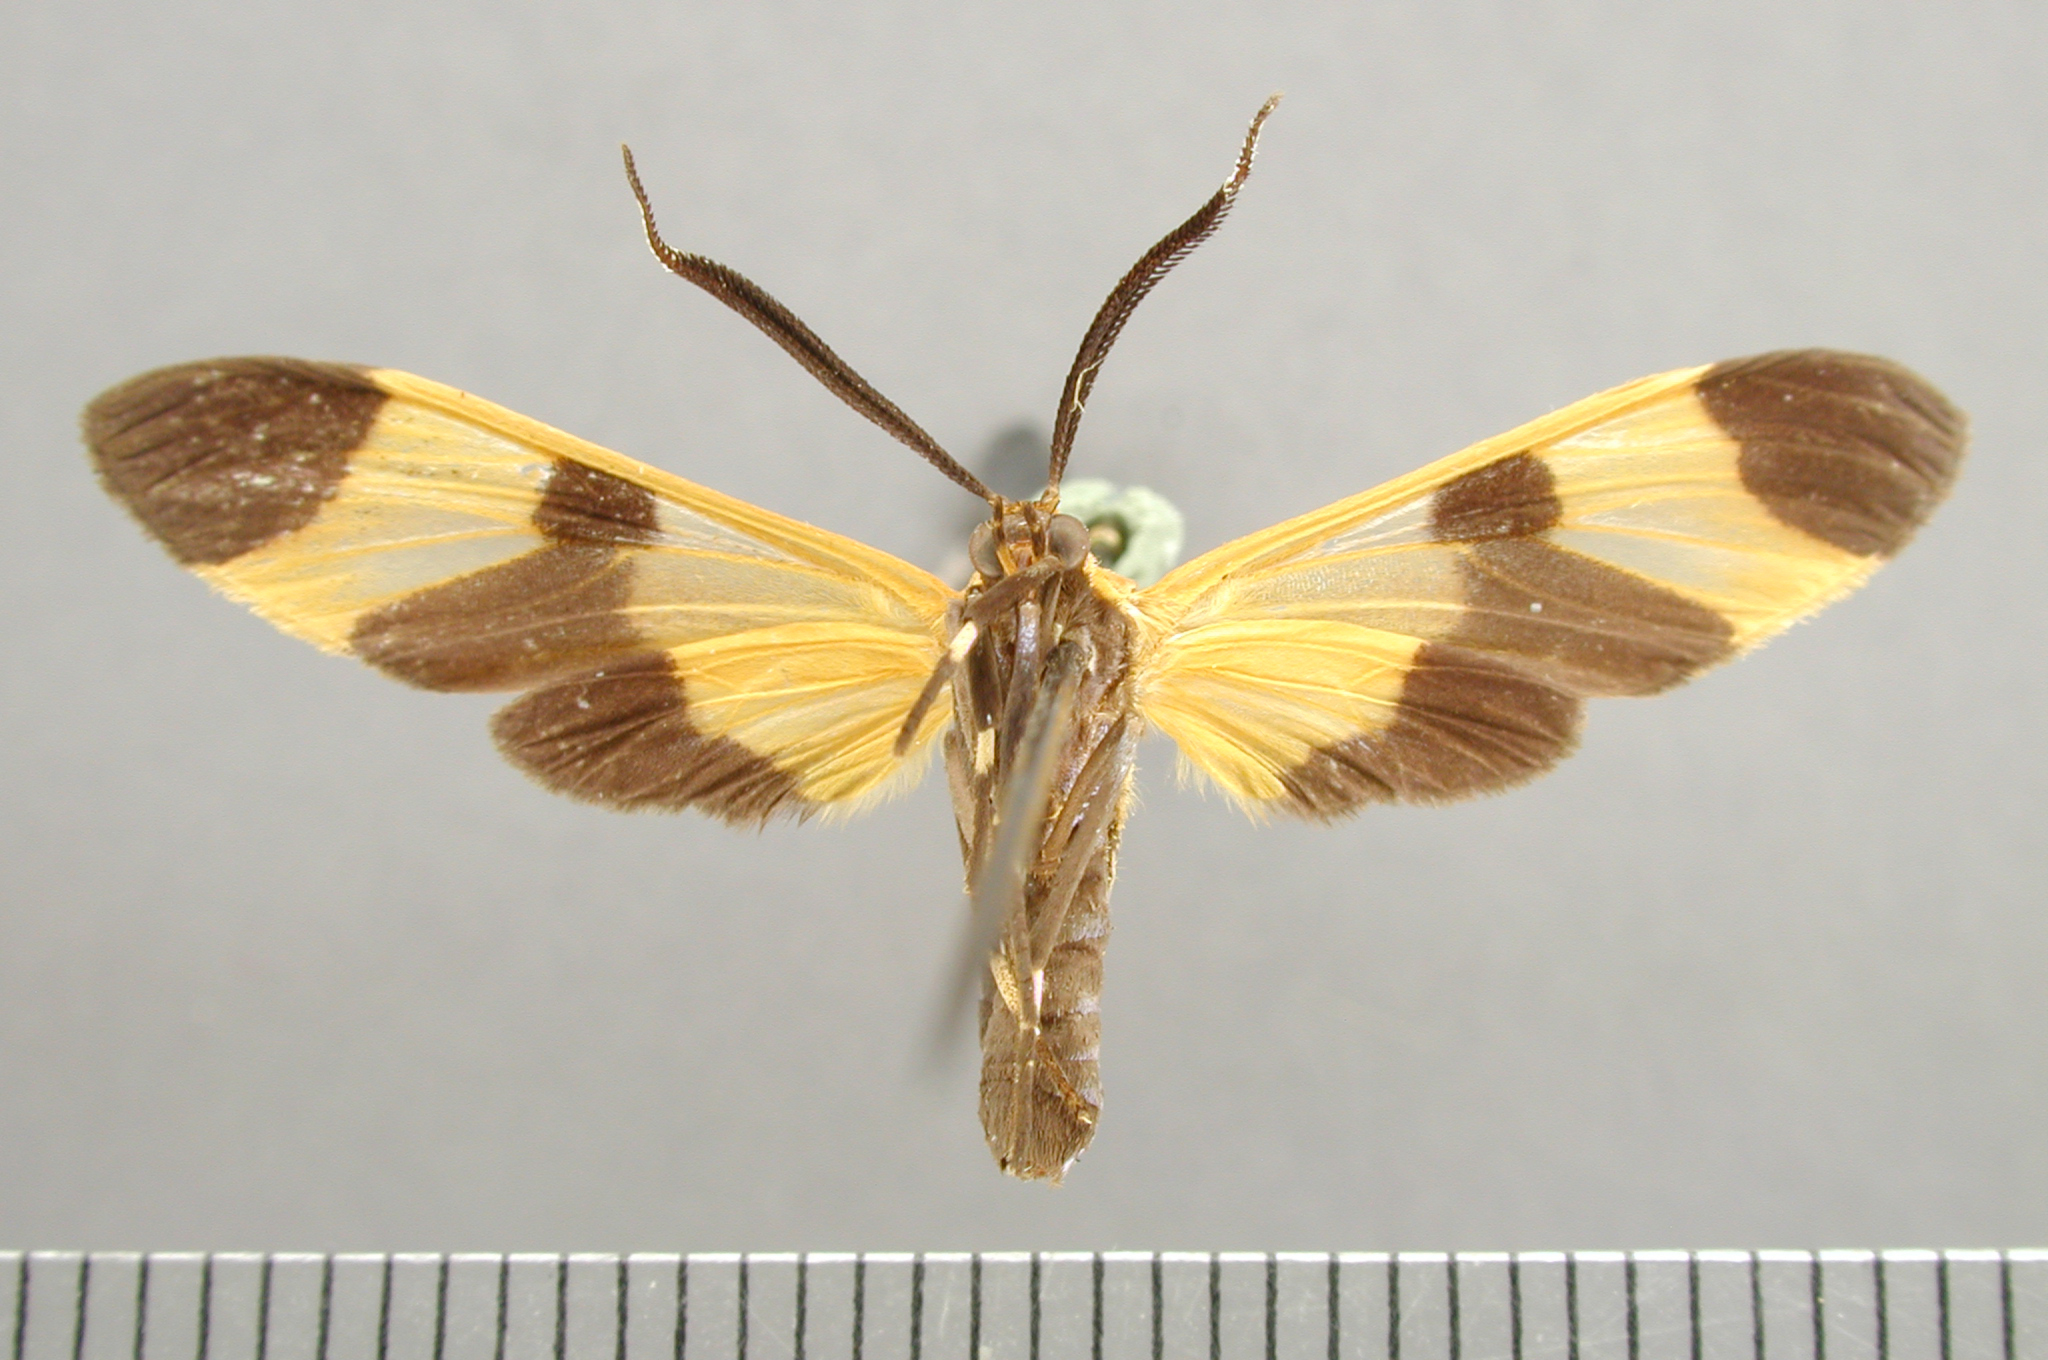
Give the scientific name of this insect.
Dycladia emerita
